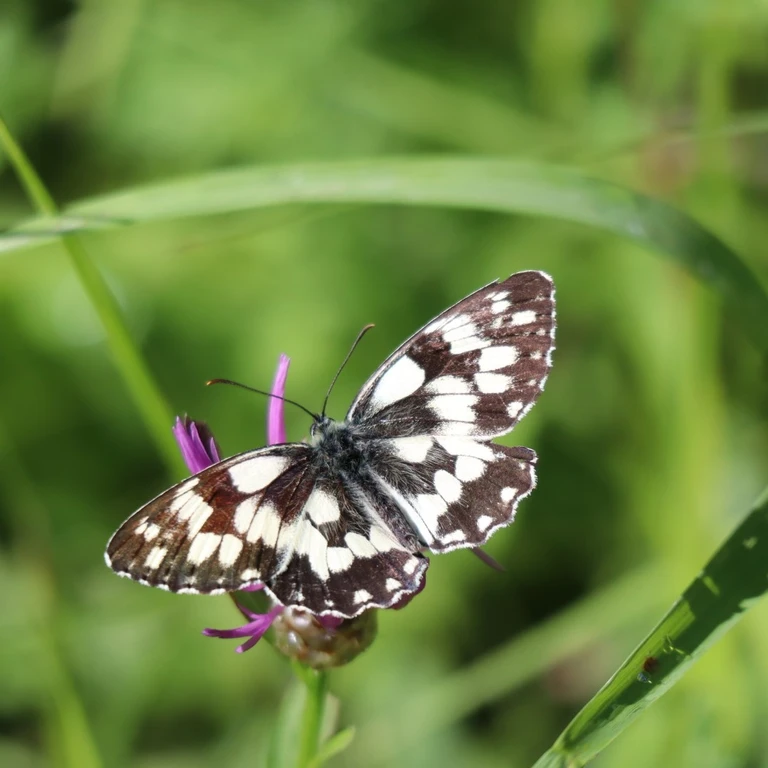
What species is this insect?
Melanargia galathea
